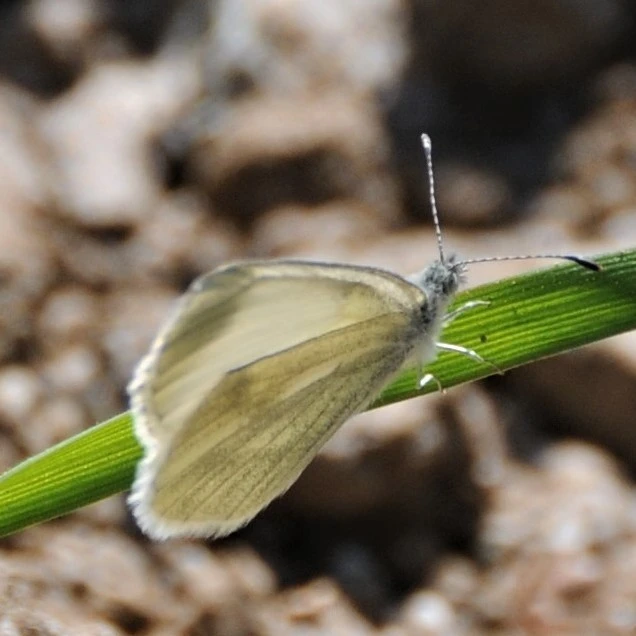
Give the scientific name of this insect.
Leptidea sinapis/juvernica
